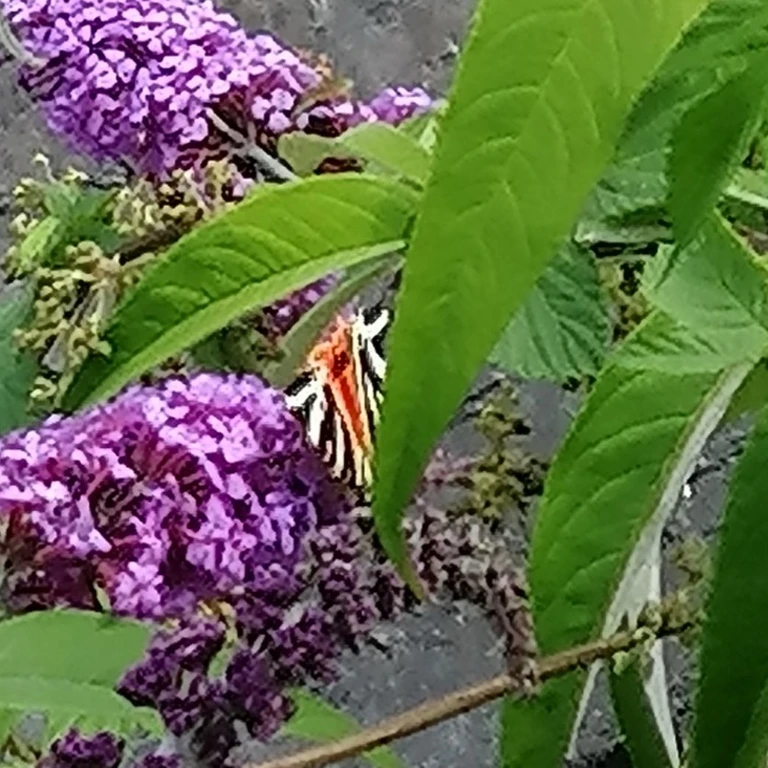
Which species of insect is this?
Euplagia quadripunctaria
